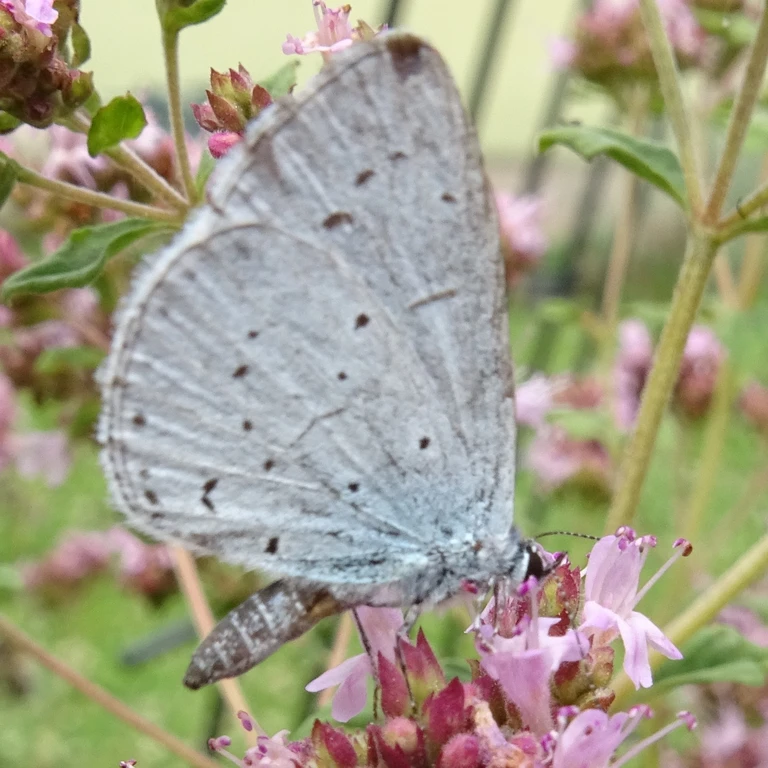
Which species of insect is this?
Celastrina argiolus
